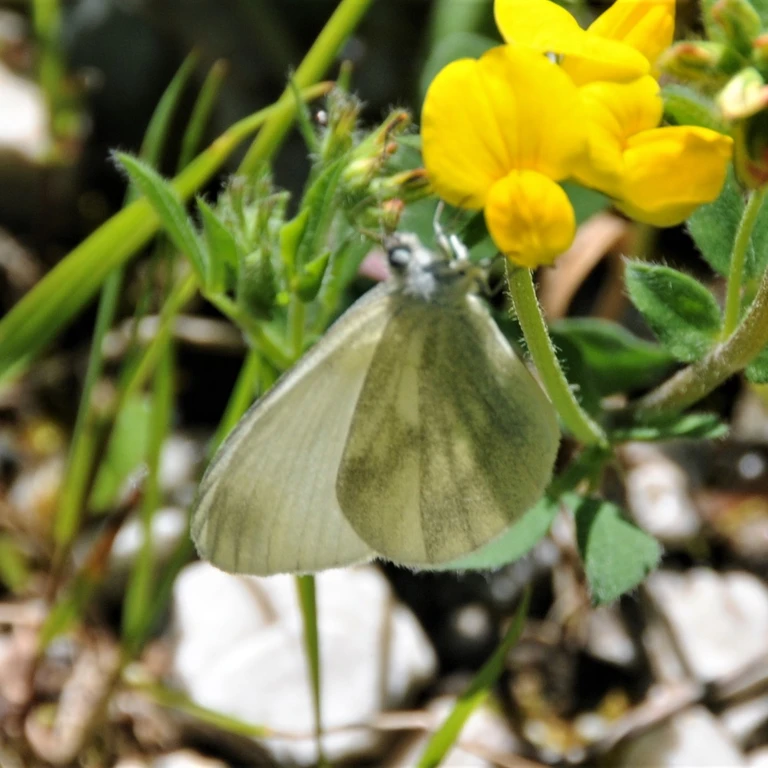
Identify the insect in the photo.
Leptidea sinapis/juvernica
